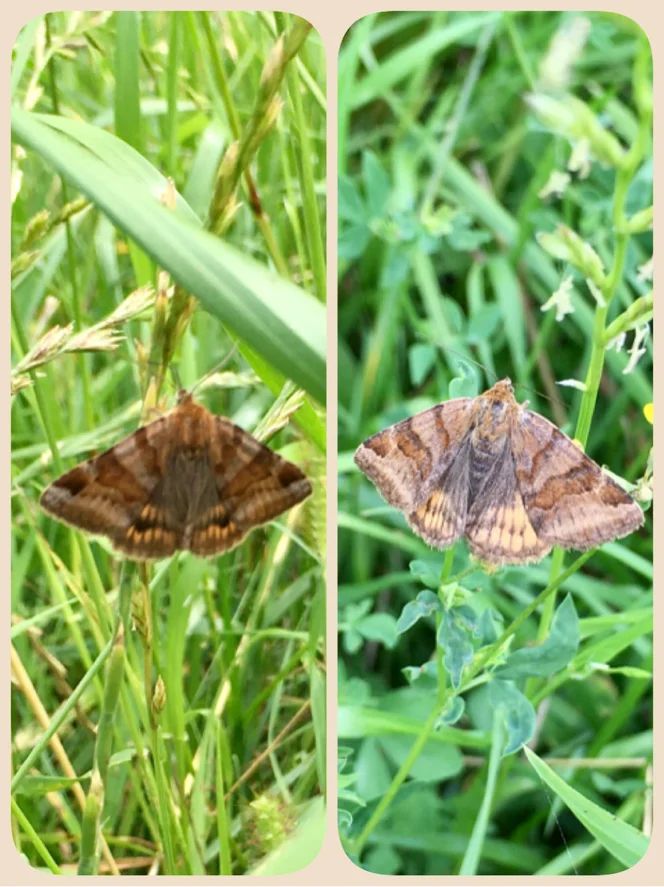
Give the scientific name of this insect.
Euclidia glyphica
